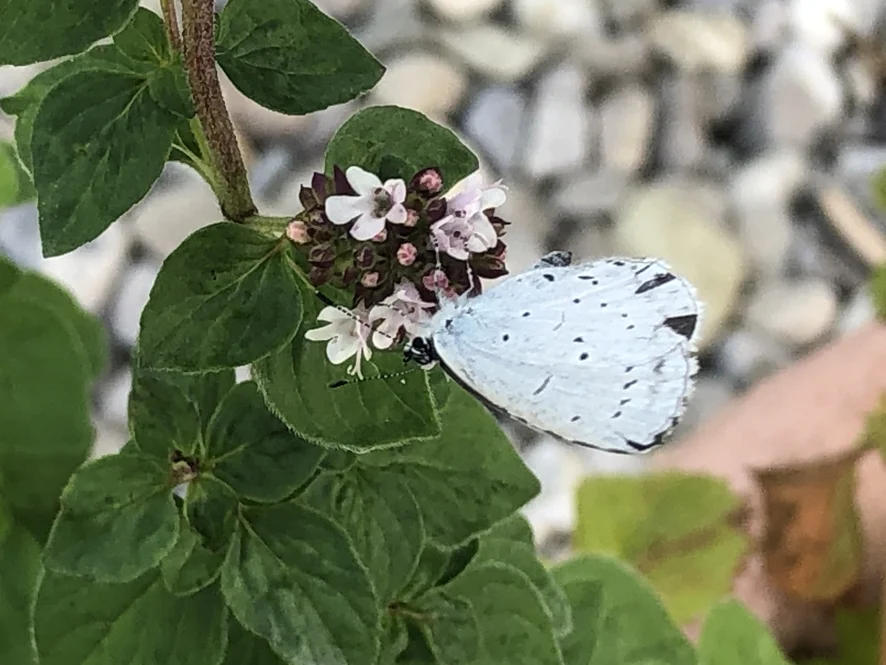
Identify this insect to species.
Celastrina argiolus
